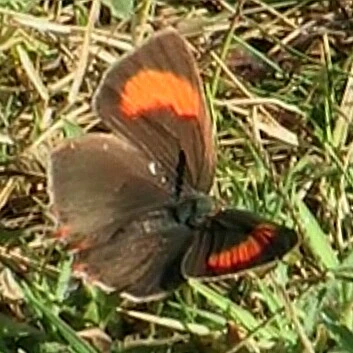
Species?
Thecla betulae
